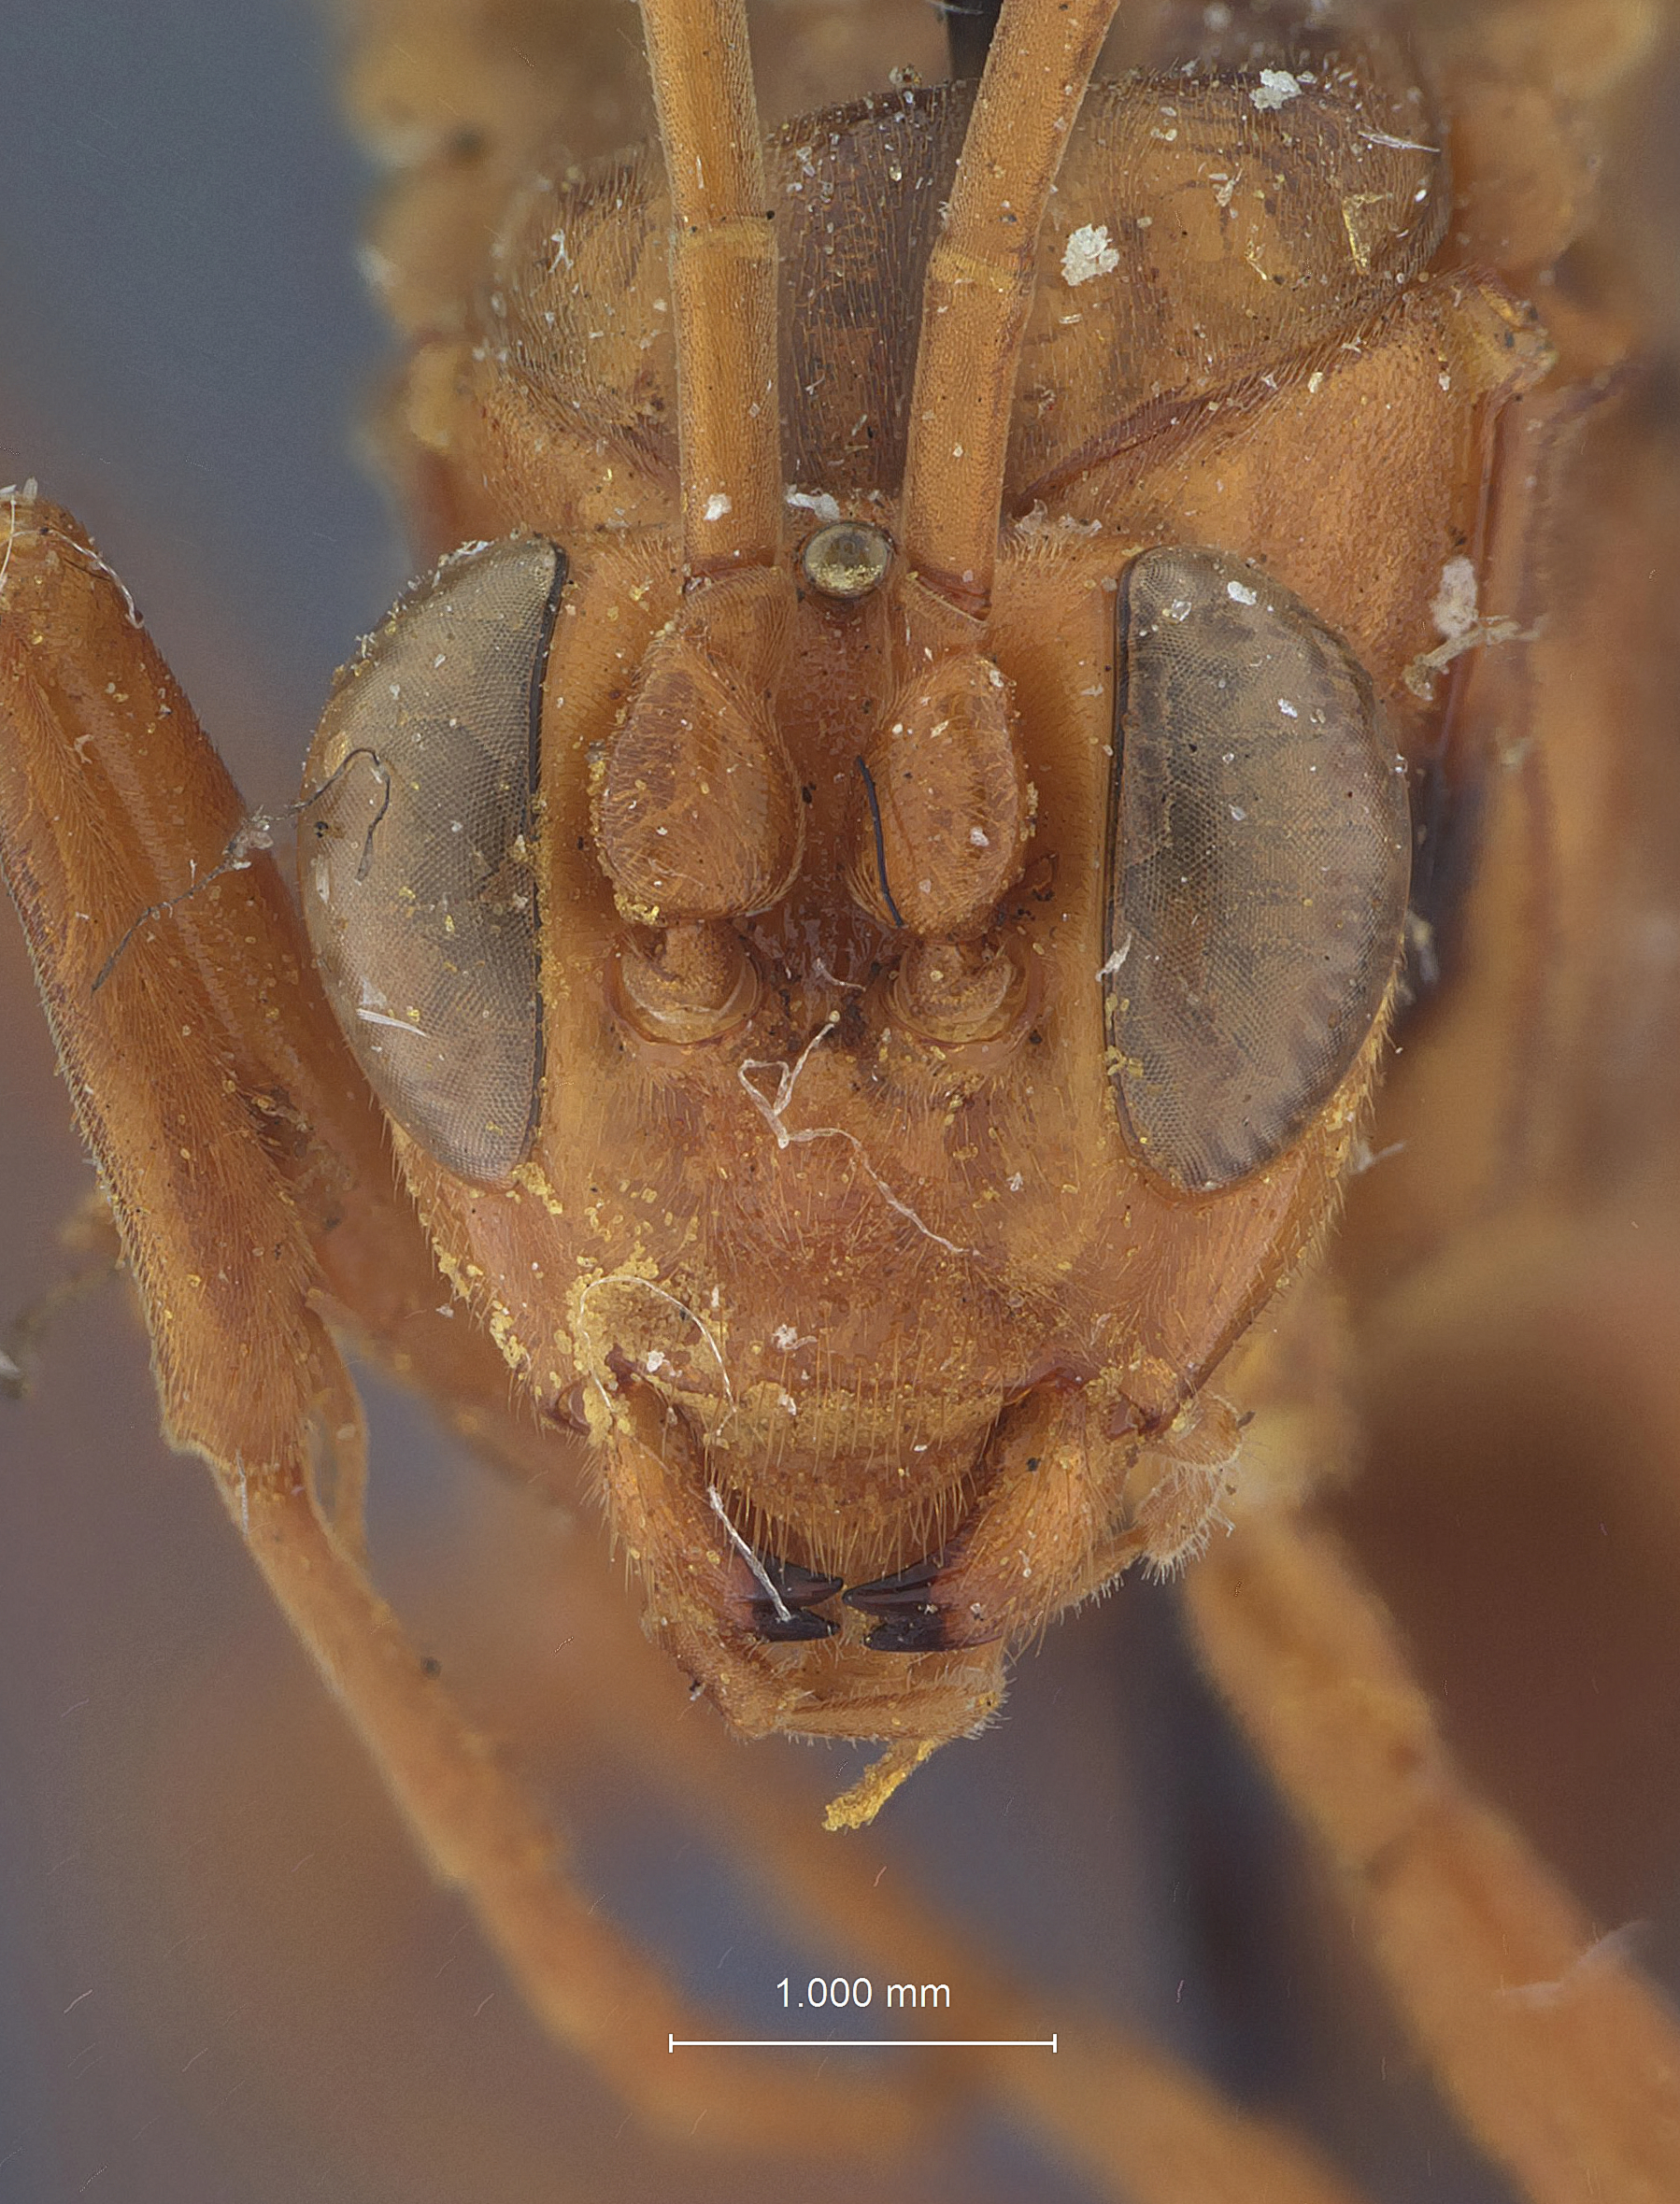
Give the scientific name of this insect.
Compsocryptus pallens
